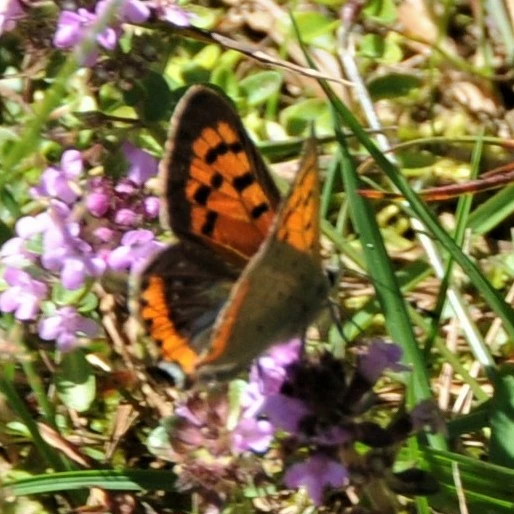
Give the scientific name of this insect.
Lycaena phlaeas
